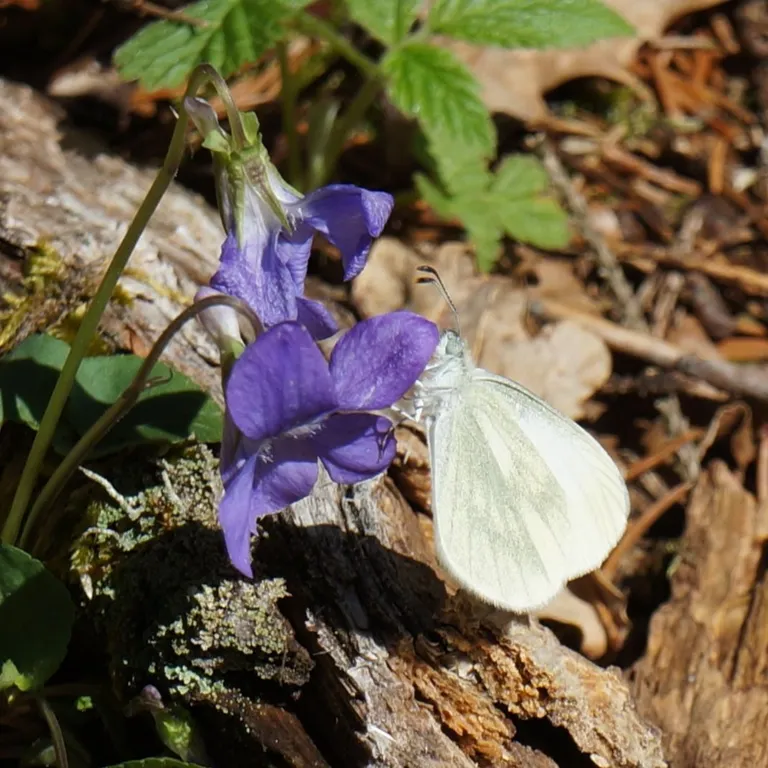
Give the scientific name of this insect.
Leptidea sinapis/juvernica
